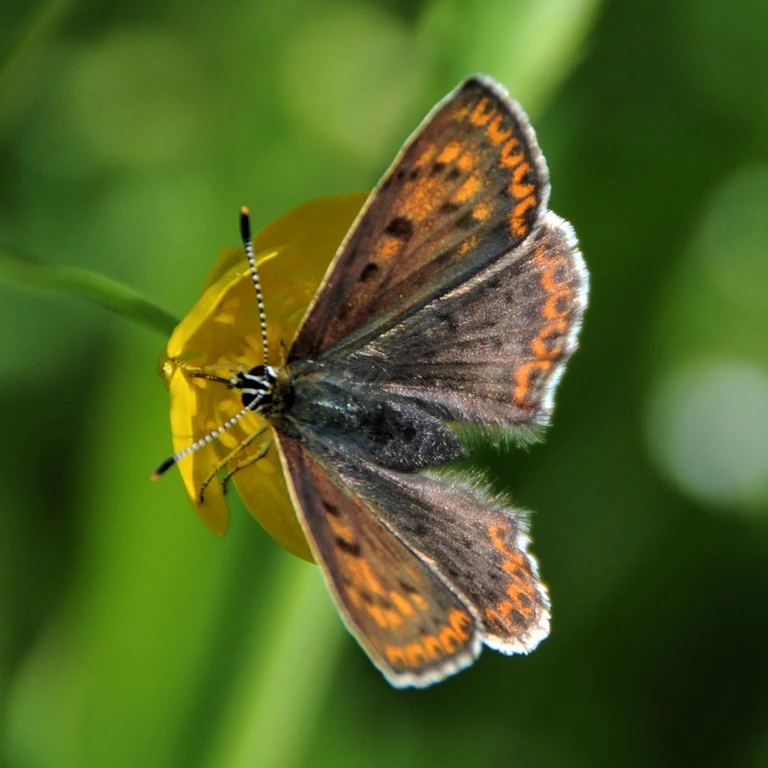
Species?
Lycaena tityrus (also Loweia tityrus)
